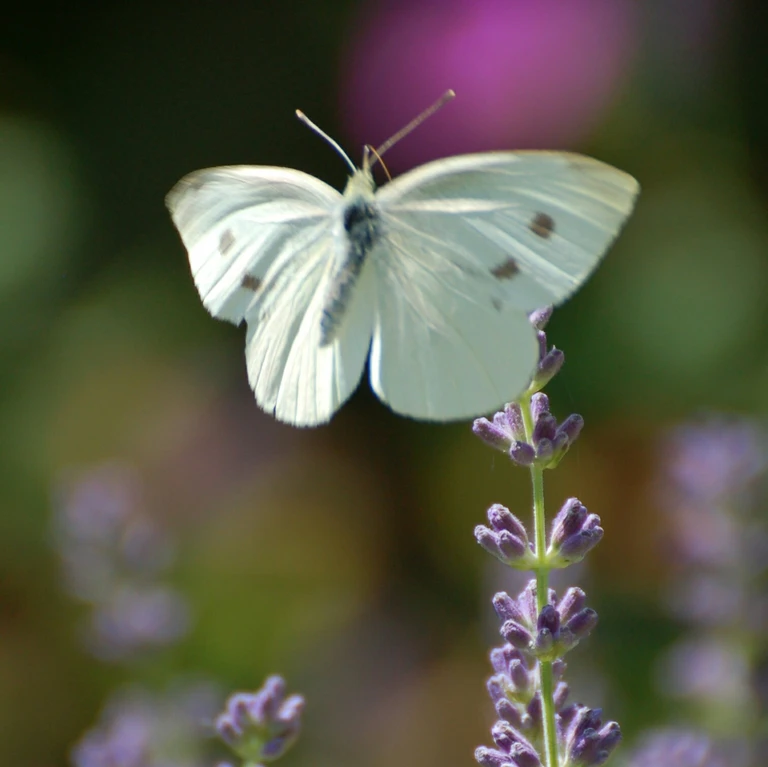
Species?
Pieris rapae
